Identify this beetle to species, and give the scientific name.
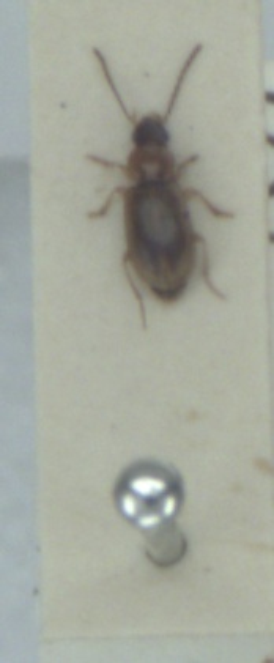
Acupalpus dubius
